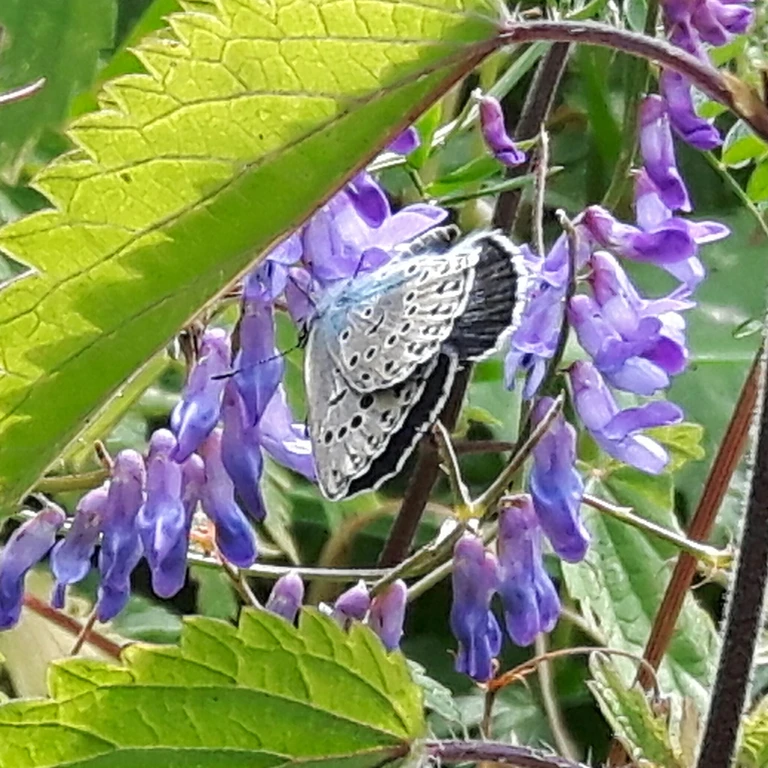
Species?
Phengaris arion (also Maculinea arion)
